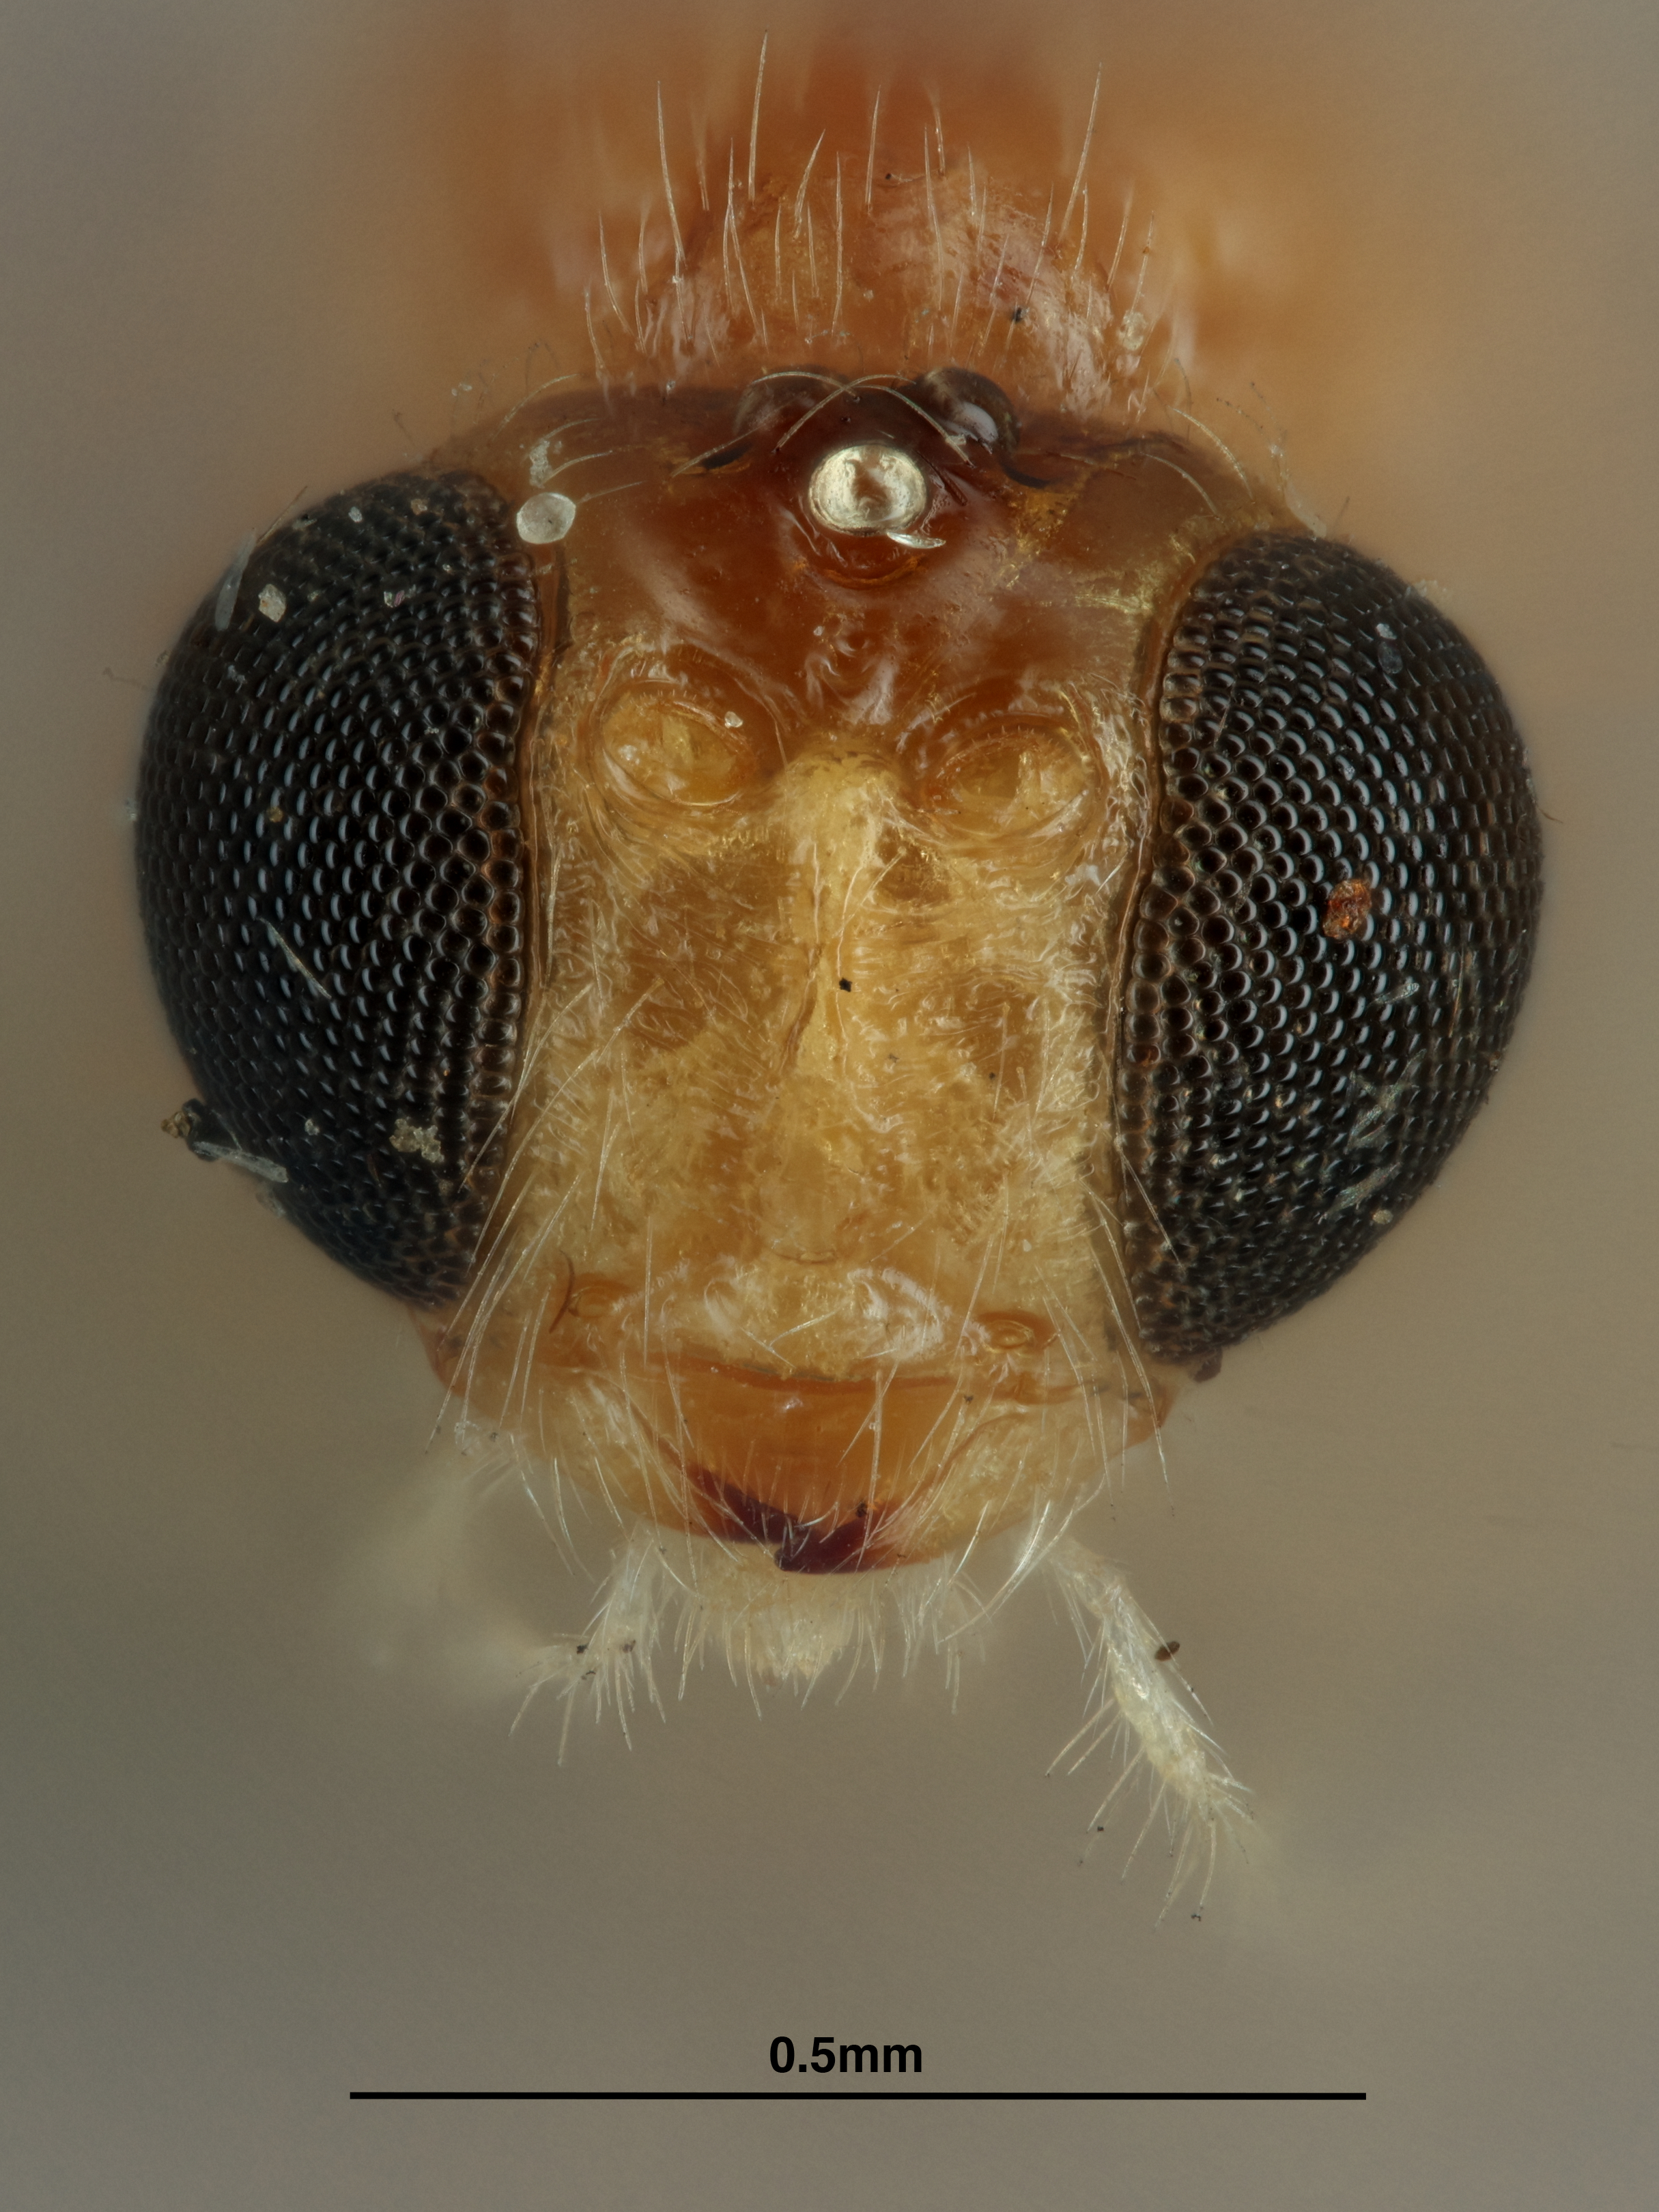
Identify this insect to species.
Neopius grenadanus
